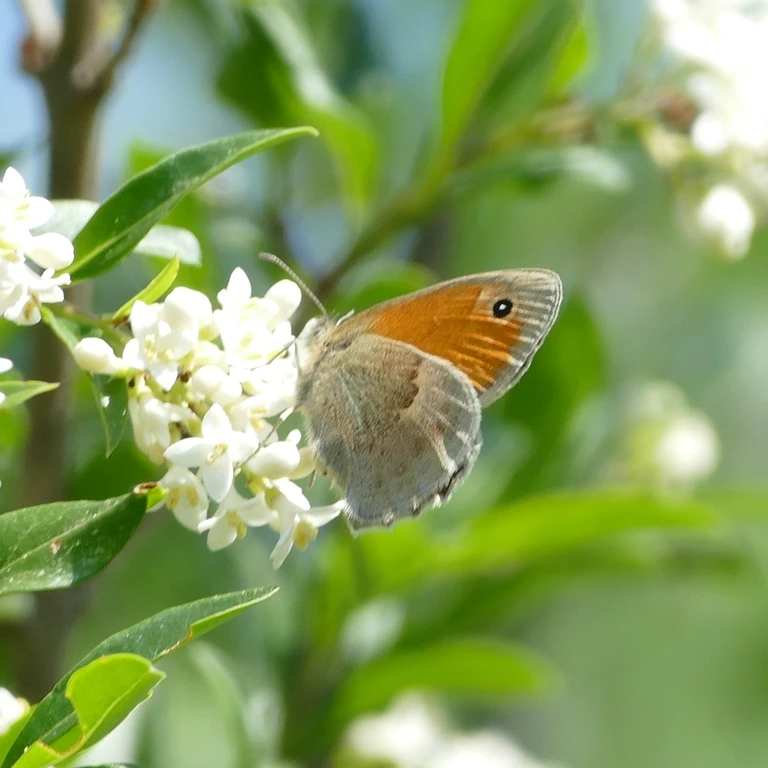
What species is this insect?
Coenonympha pamphilus
